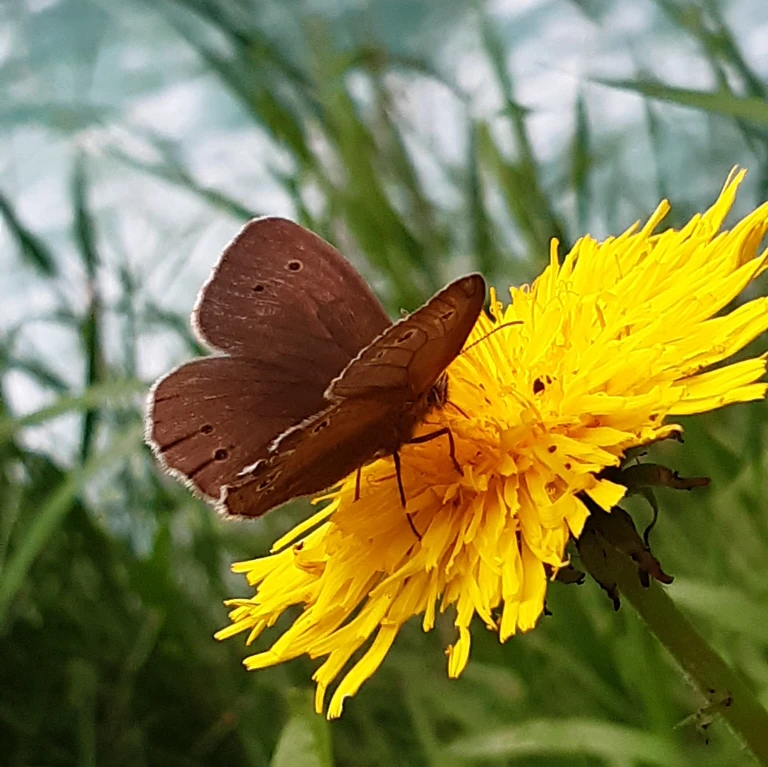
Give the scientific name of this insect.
Aphantopus hyperantus
